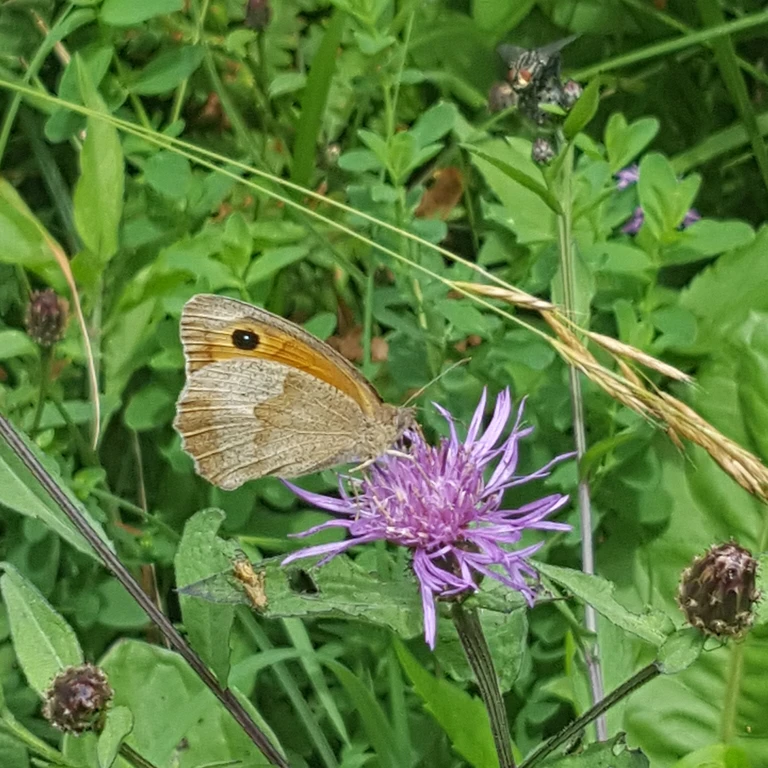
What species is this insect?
Maniola jurtina
